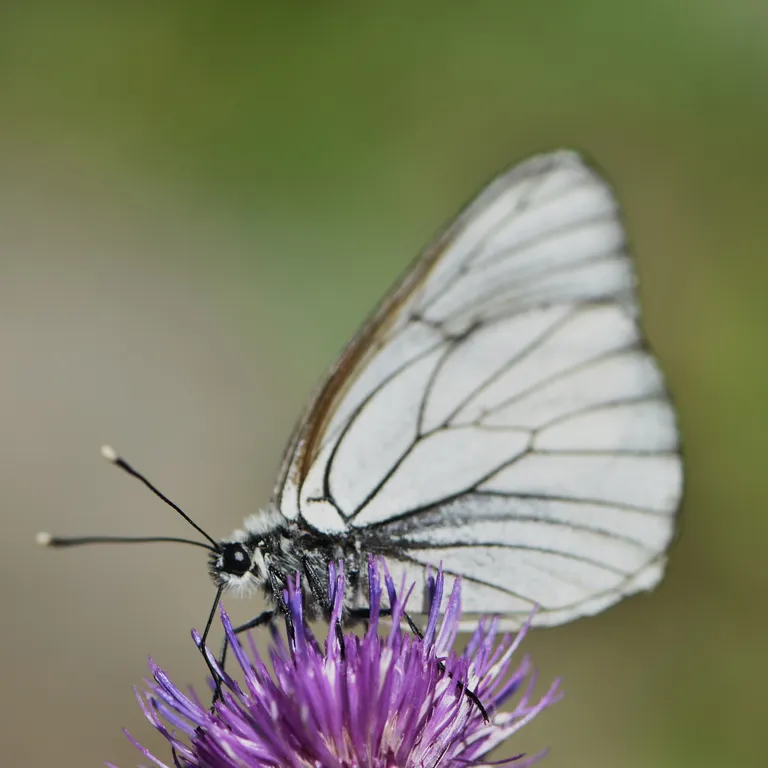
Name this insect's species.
Aporia crataegi
